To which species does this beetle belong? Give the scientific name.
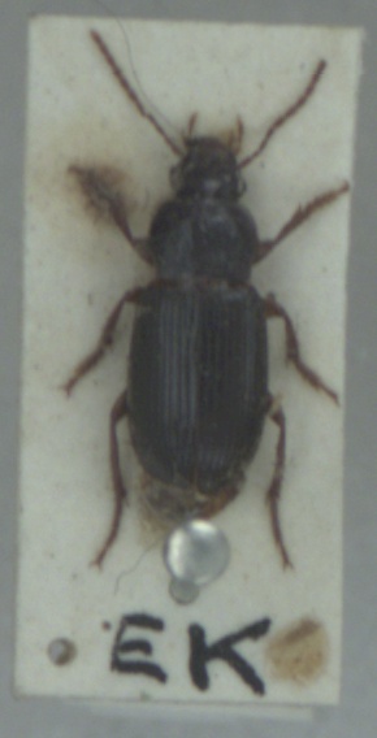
Ophonus melletii
